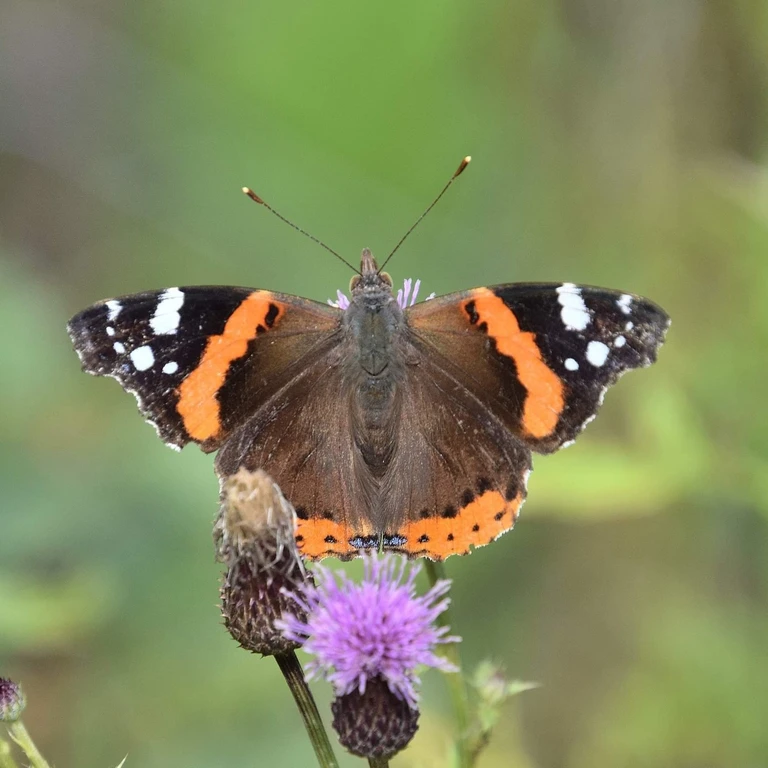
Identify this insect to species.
Vanessa atalanta
